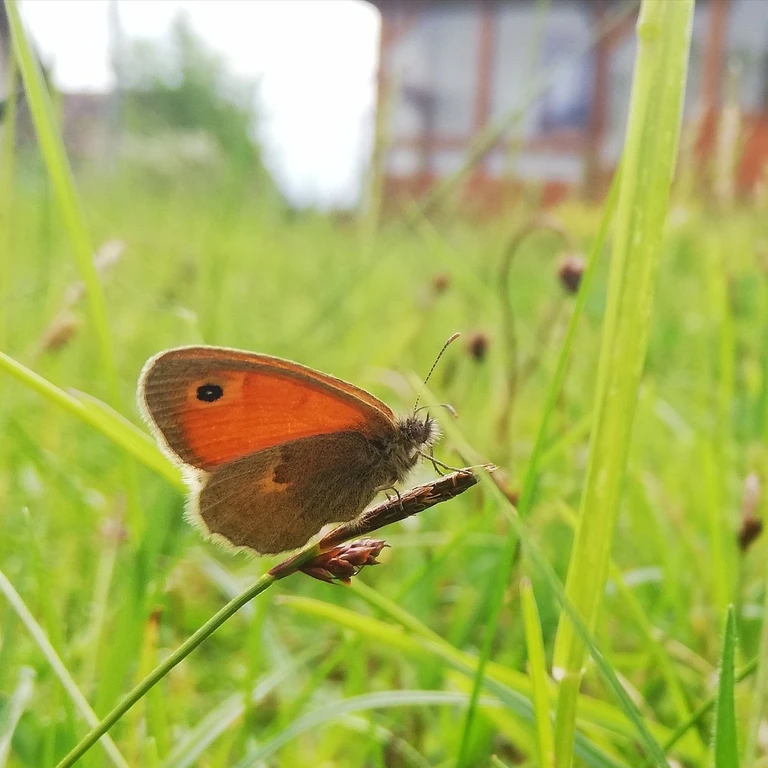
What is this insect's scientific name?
Coenonympha pamphilus
